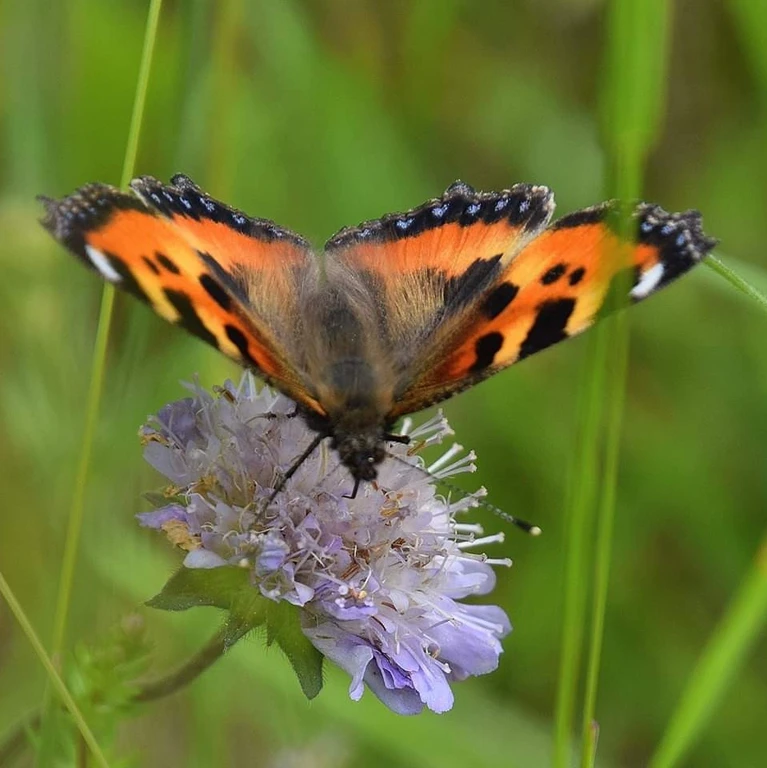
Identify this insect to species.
Aglais urticae
